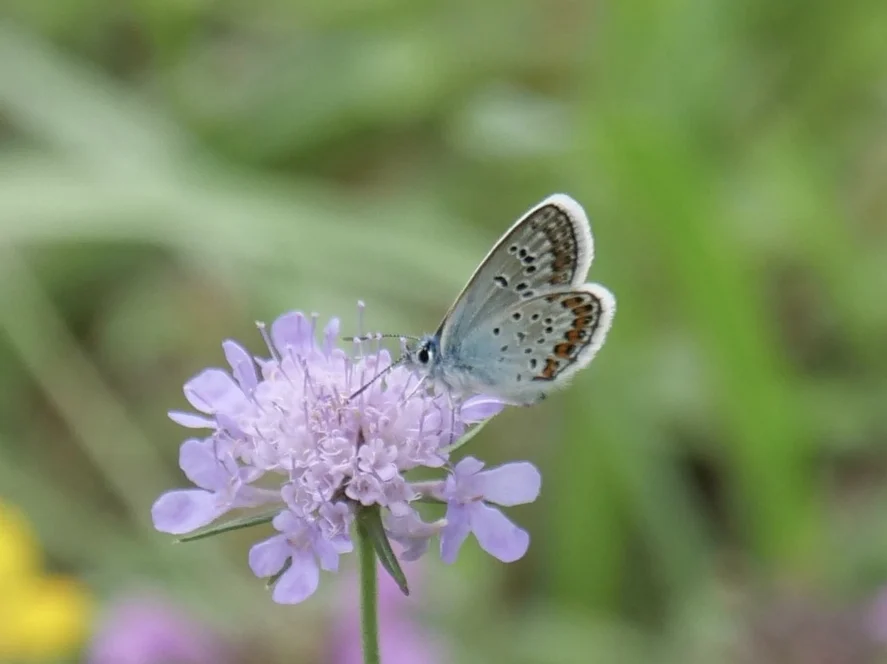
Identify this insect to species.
Plebejus argus
